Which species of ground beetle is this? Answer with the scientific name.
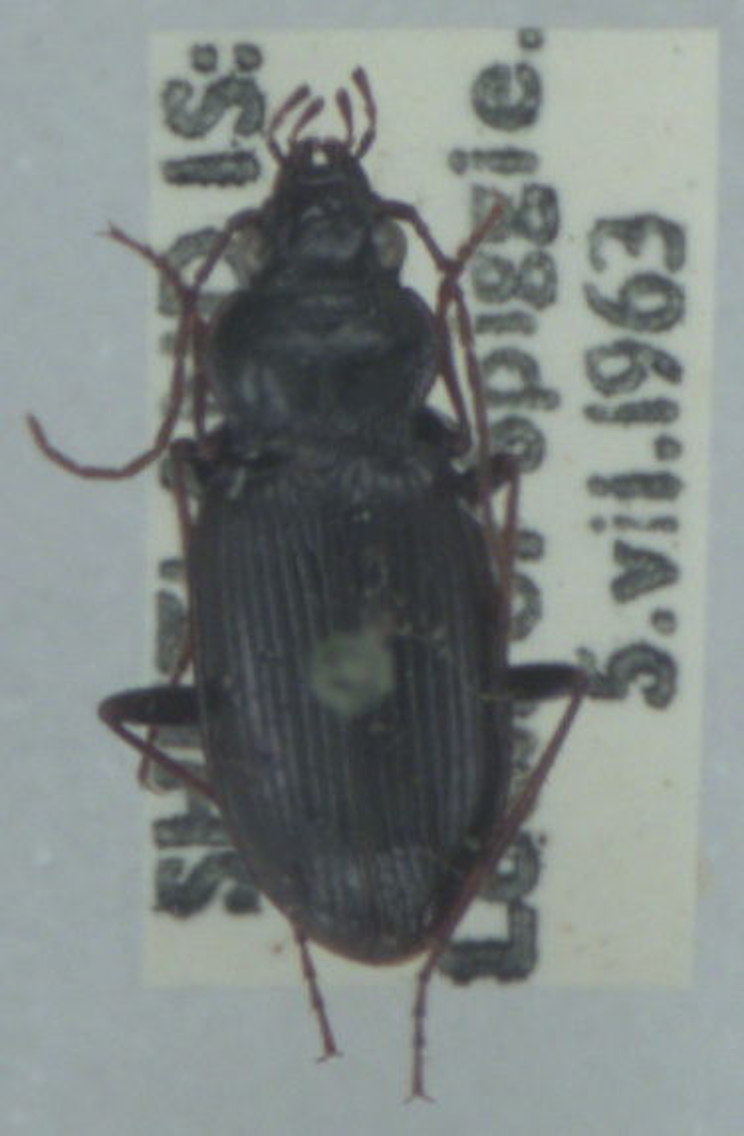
Nebria salina
